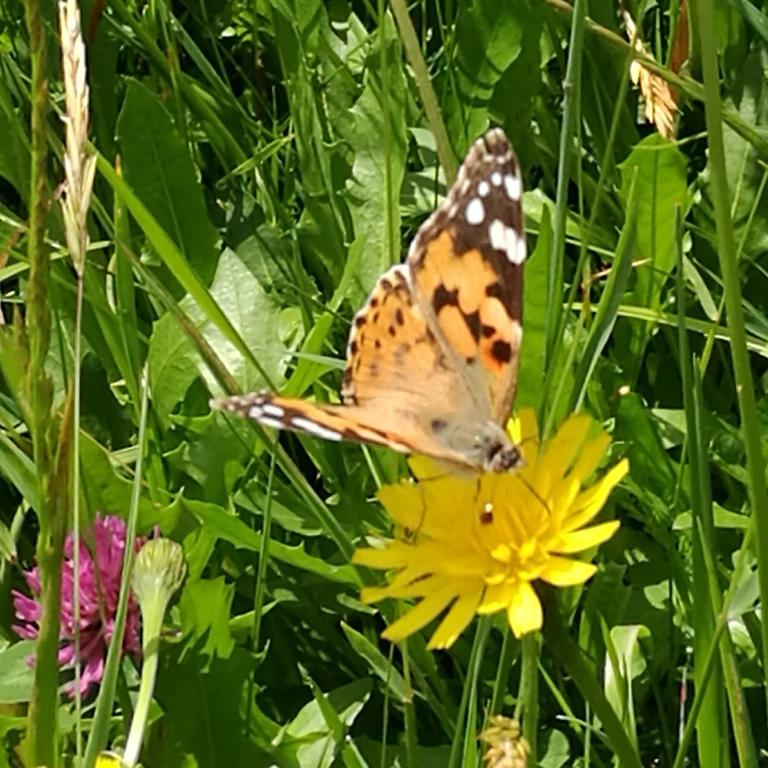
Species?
Vanessa cardui
